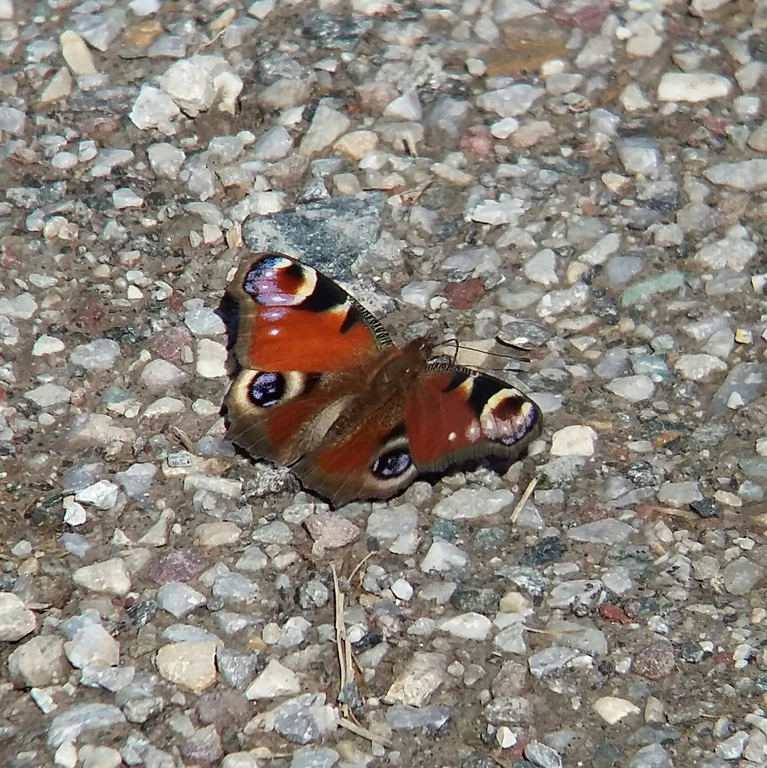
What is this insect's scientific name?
Aglais io
